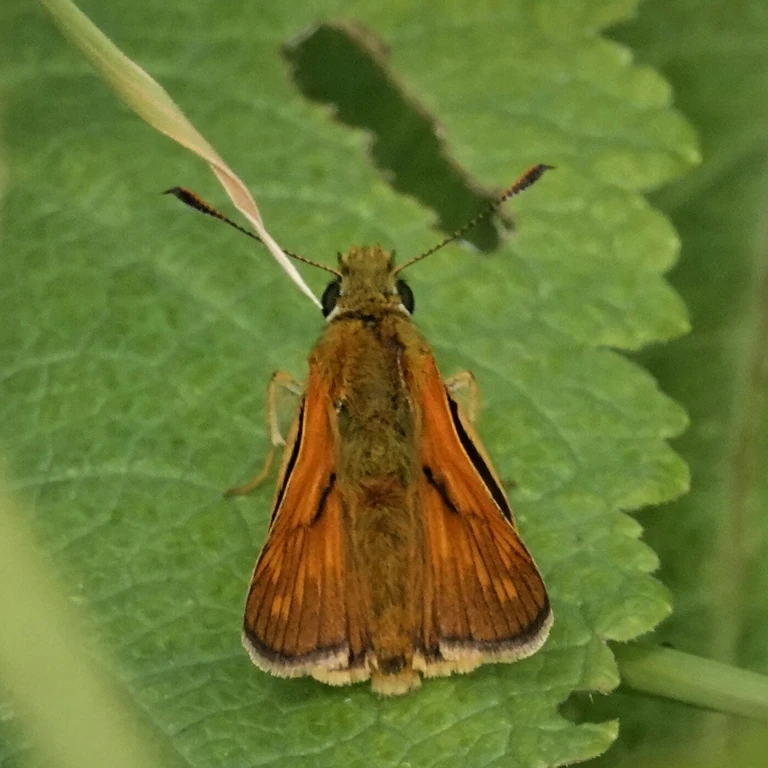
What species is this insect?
Ochlodes sylvanus (also Ochlodes venata)
